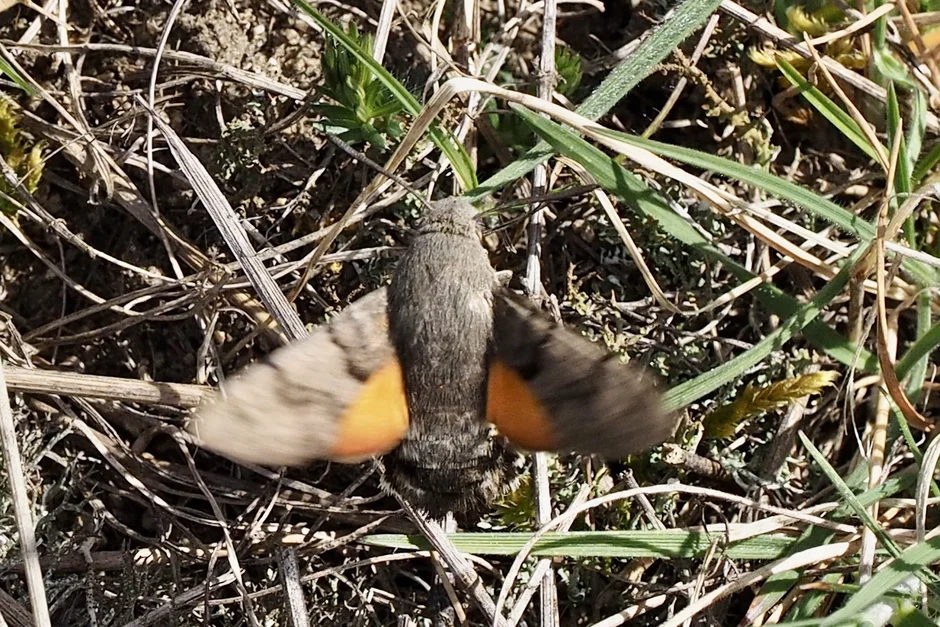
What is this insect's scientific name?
Macroglossum stellatarum
